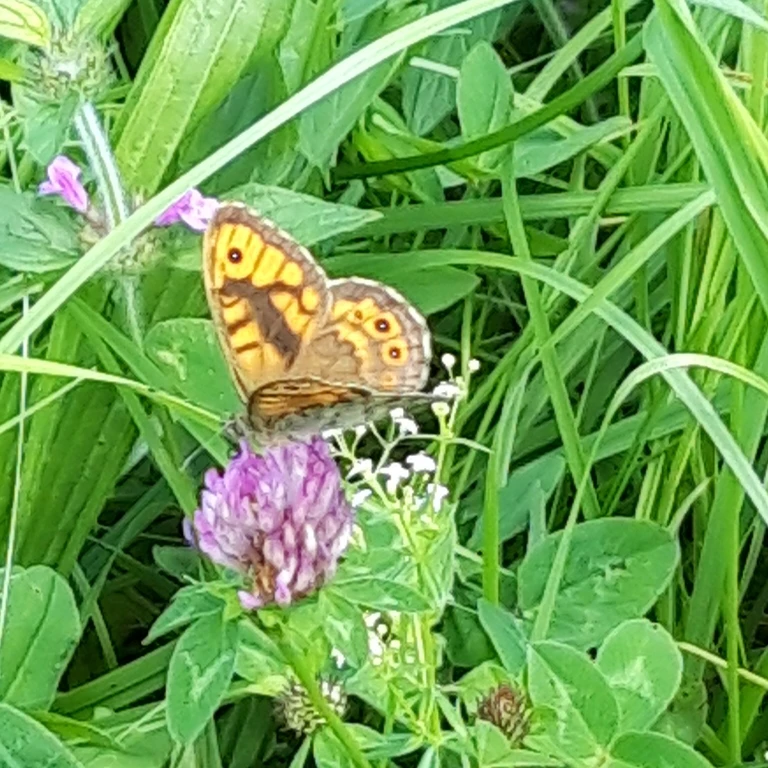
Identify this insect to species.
Lasiommata megera (also Pararge megera)
